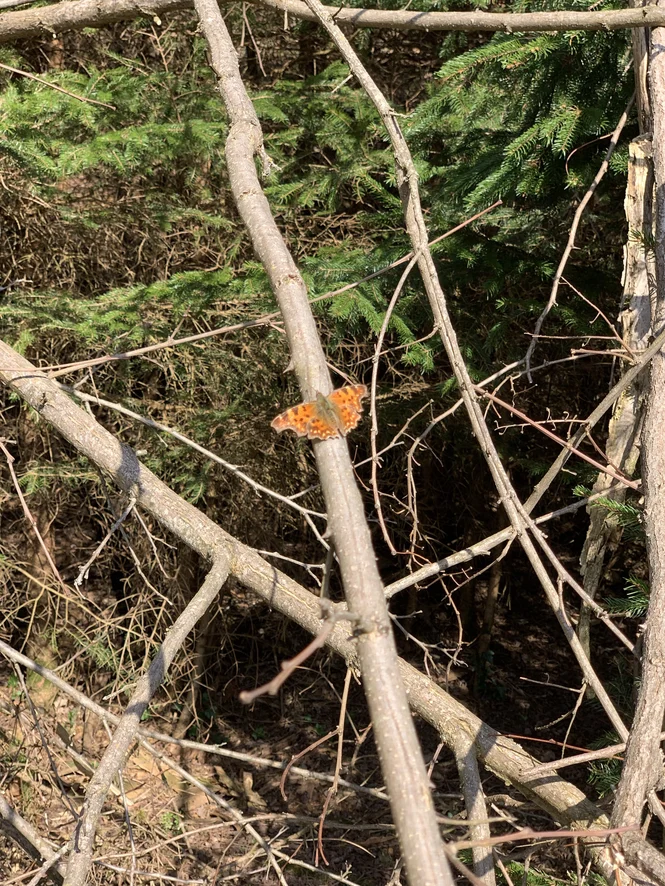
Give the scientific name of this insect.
Polygonia c-album
